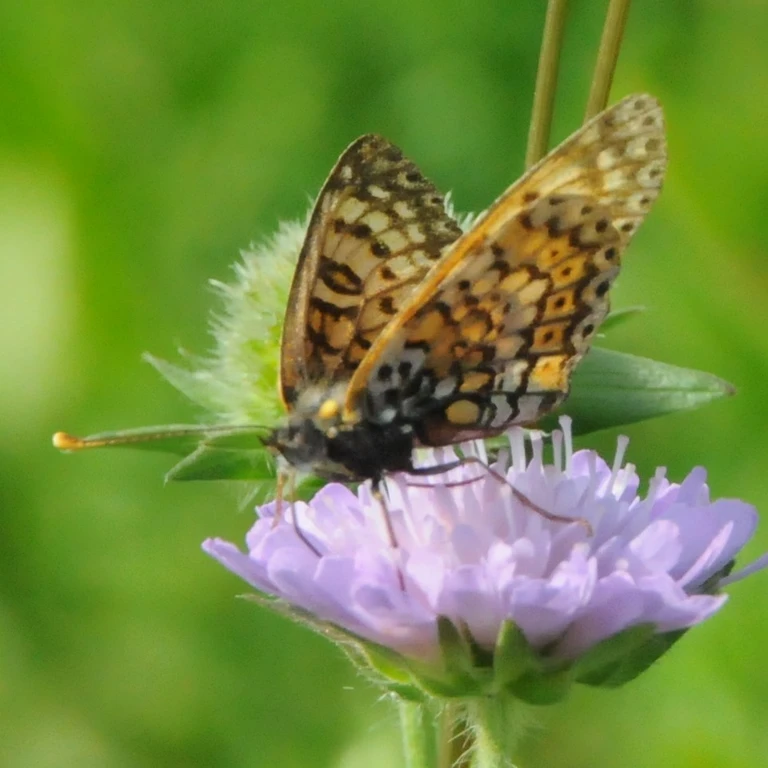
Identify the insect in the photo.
Melitaea cinxia
